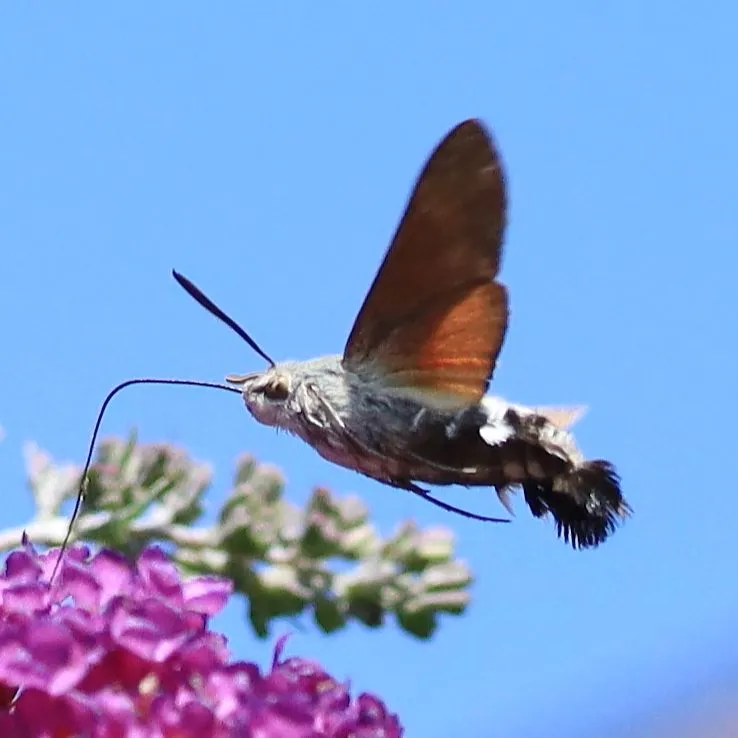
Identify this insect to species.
Macroglossum stellatarum
